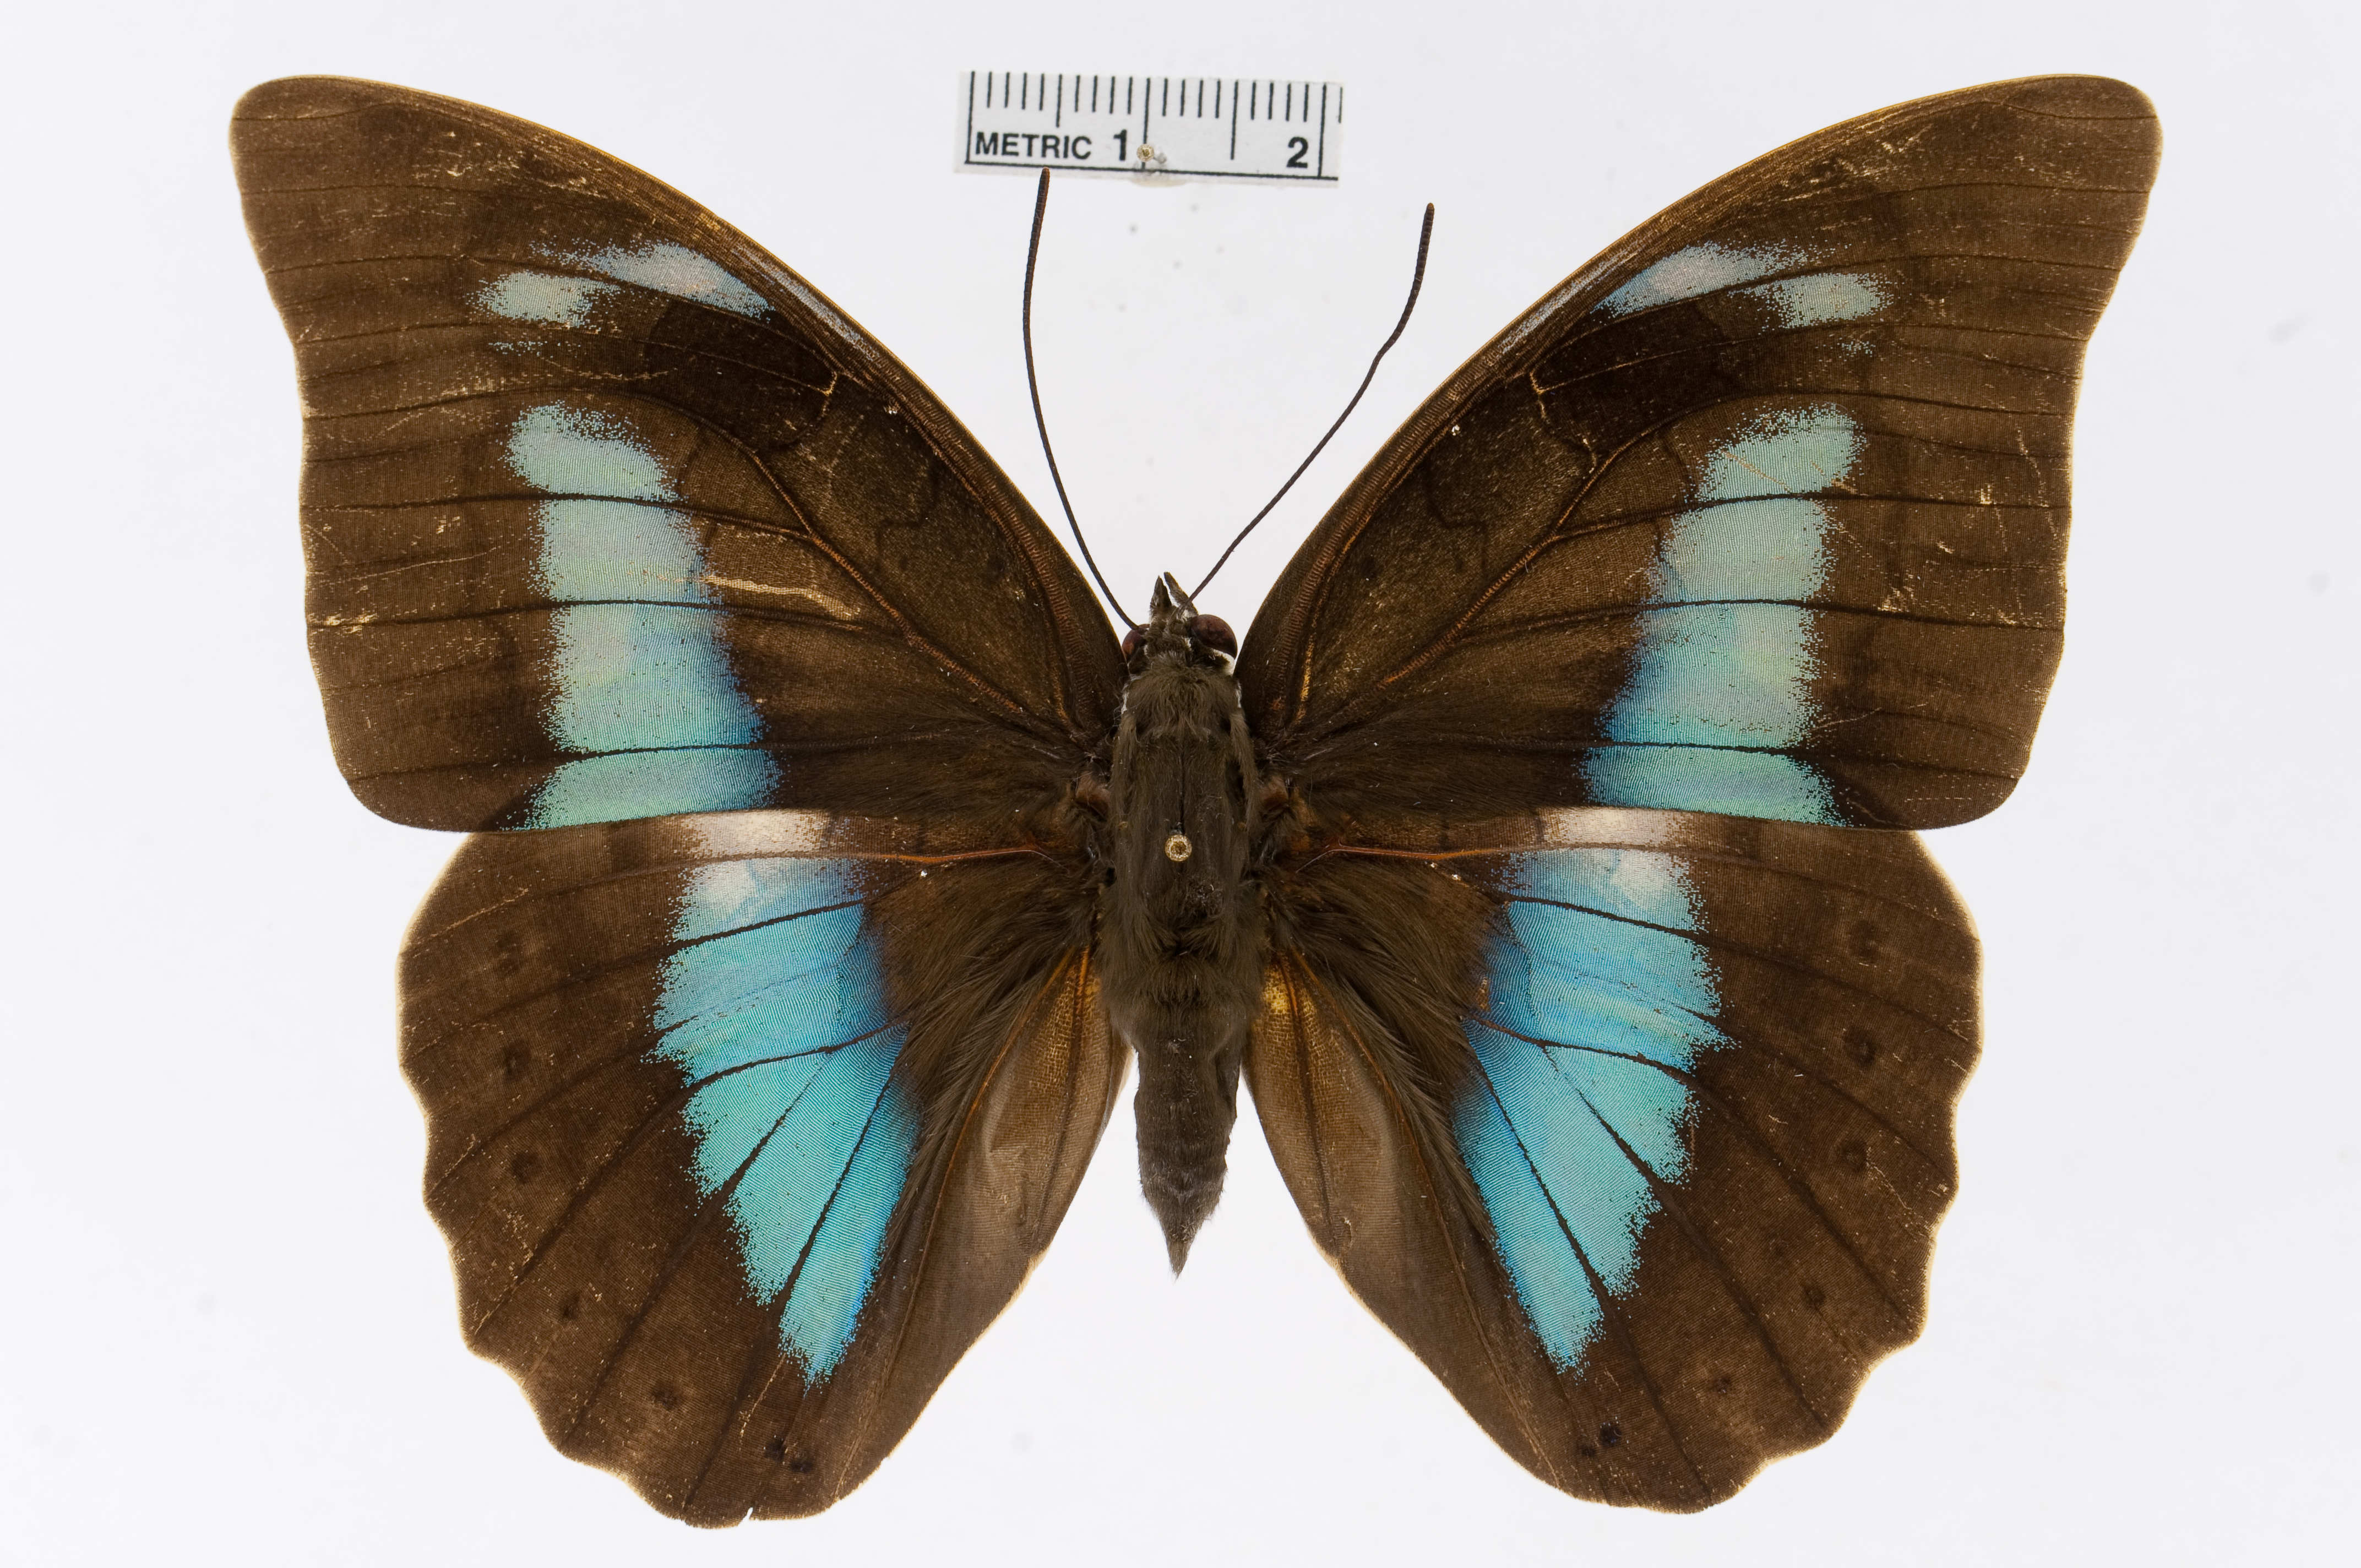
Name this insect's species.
Archaeoprepona demophoon
